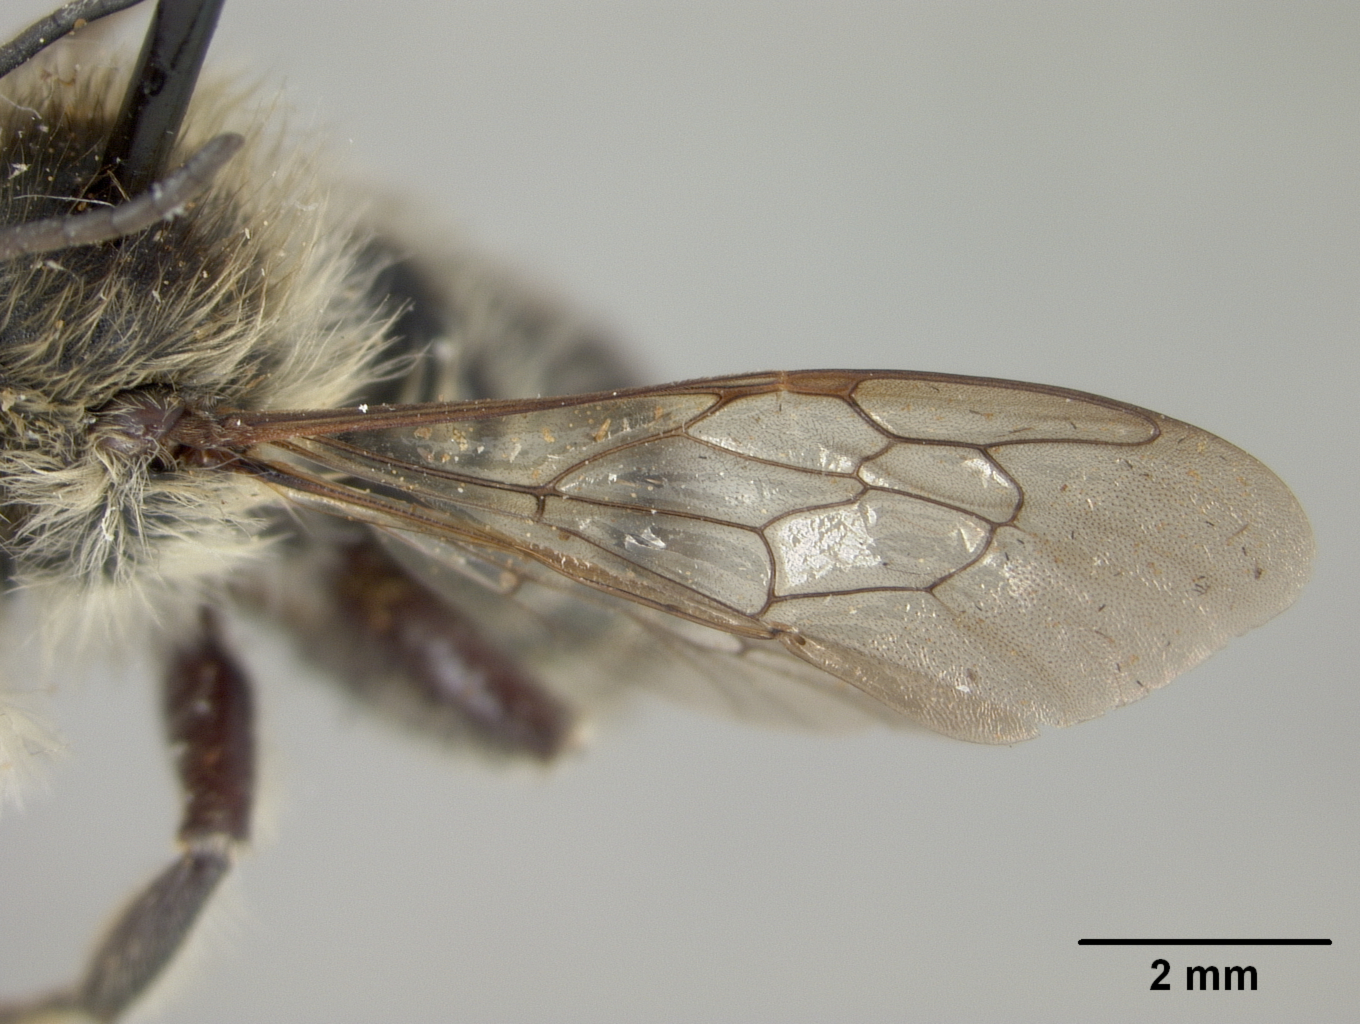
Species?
Megachile decipiens
